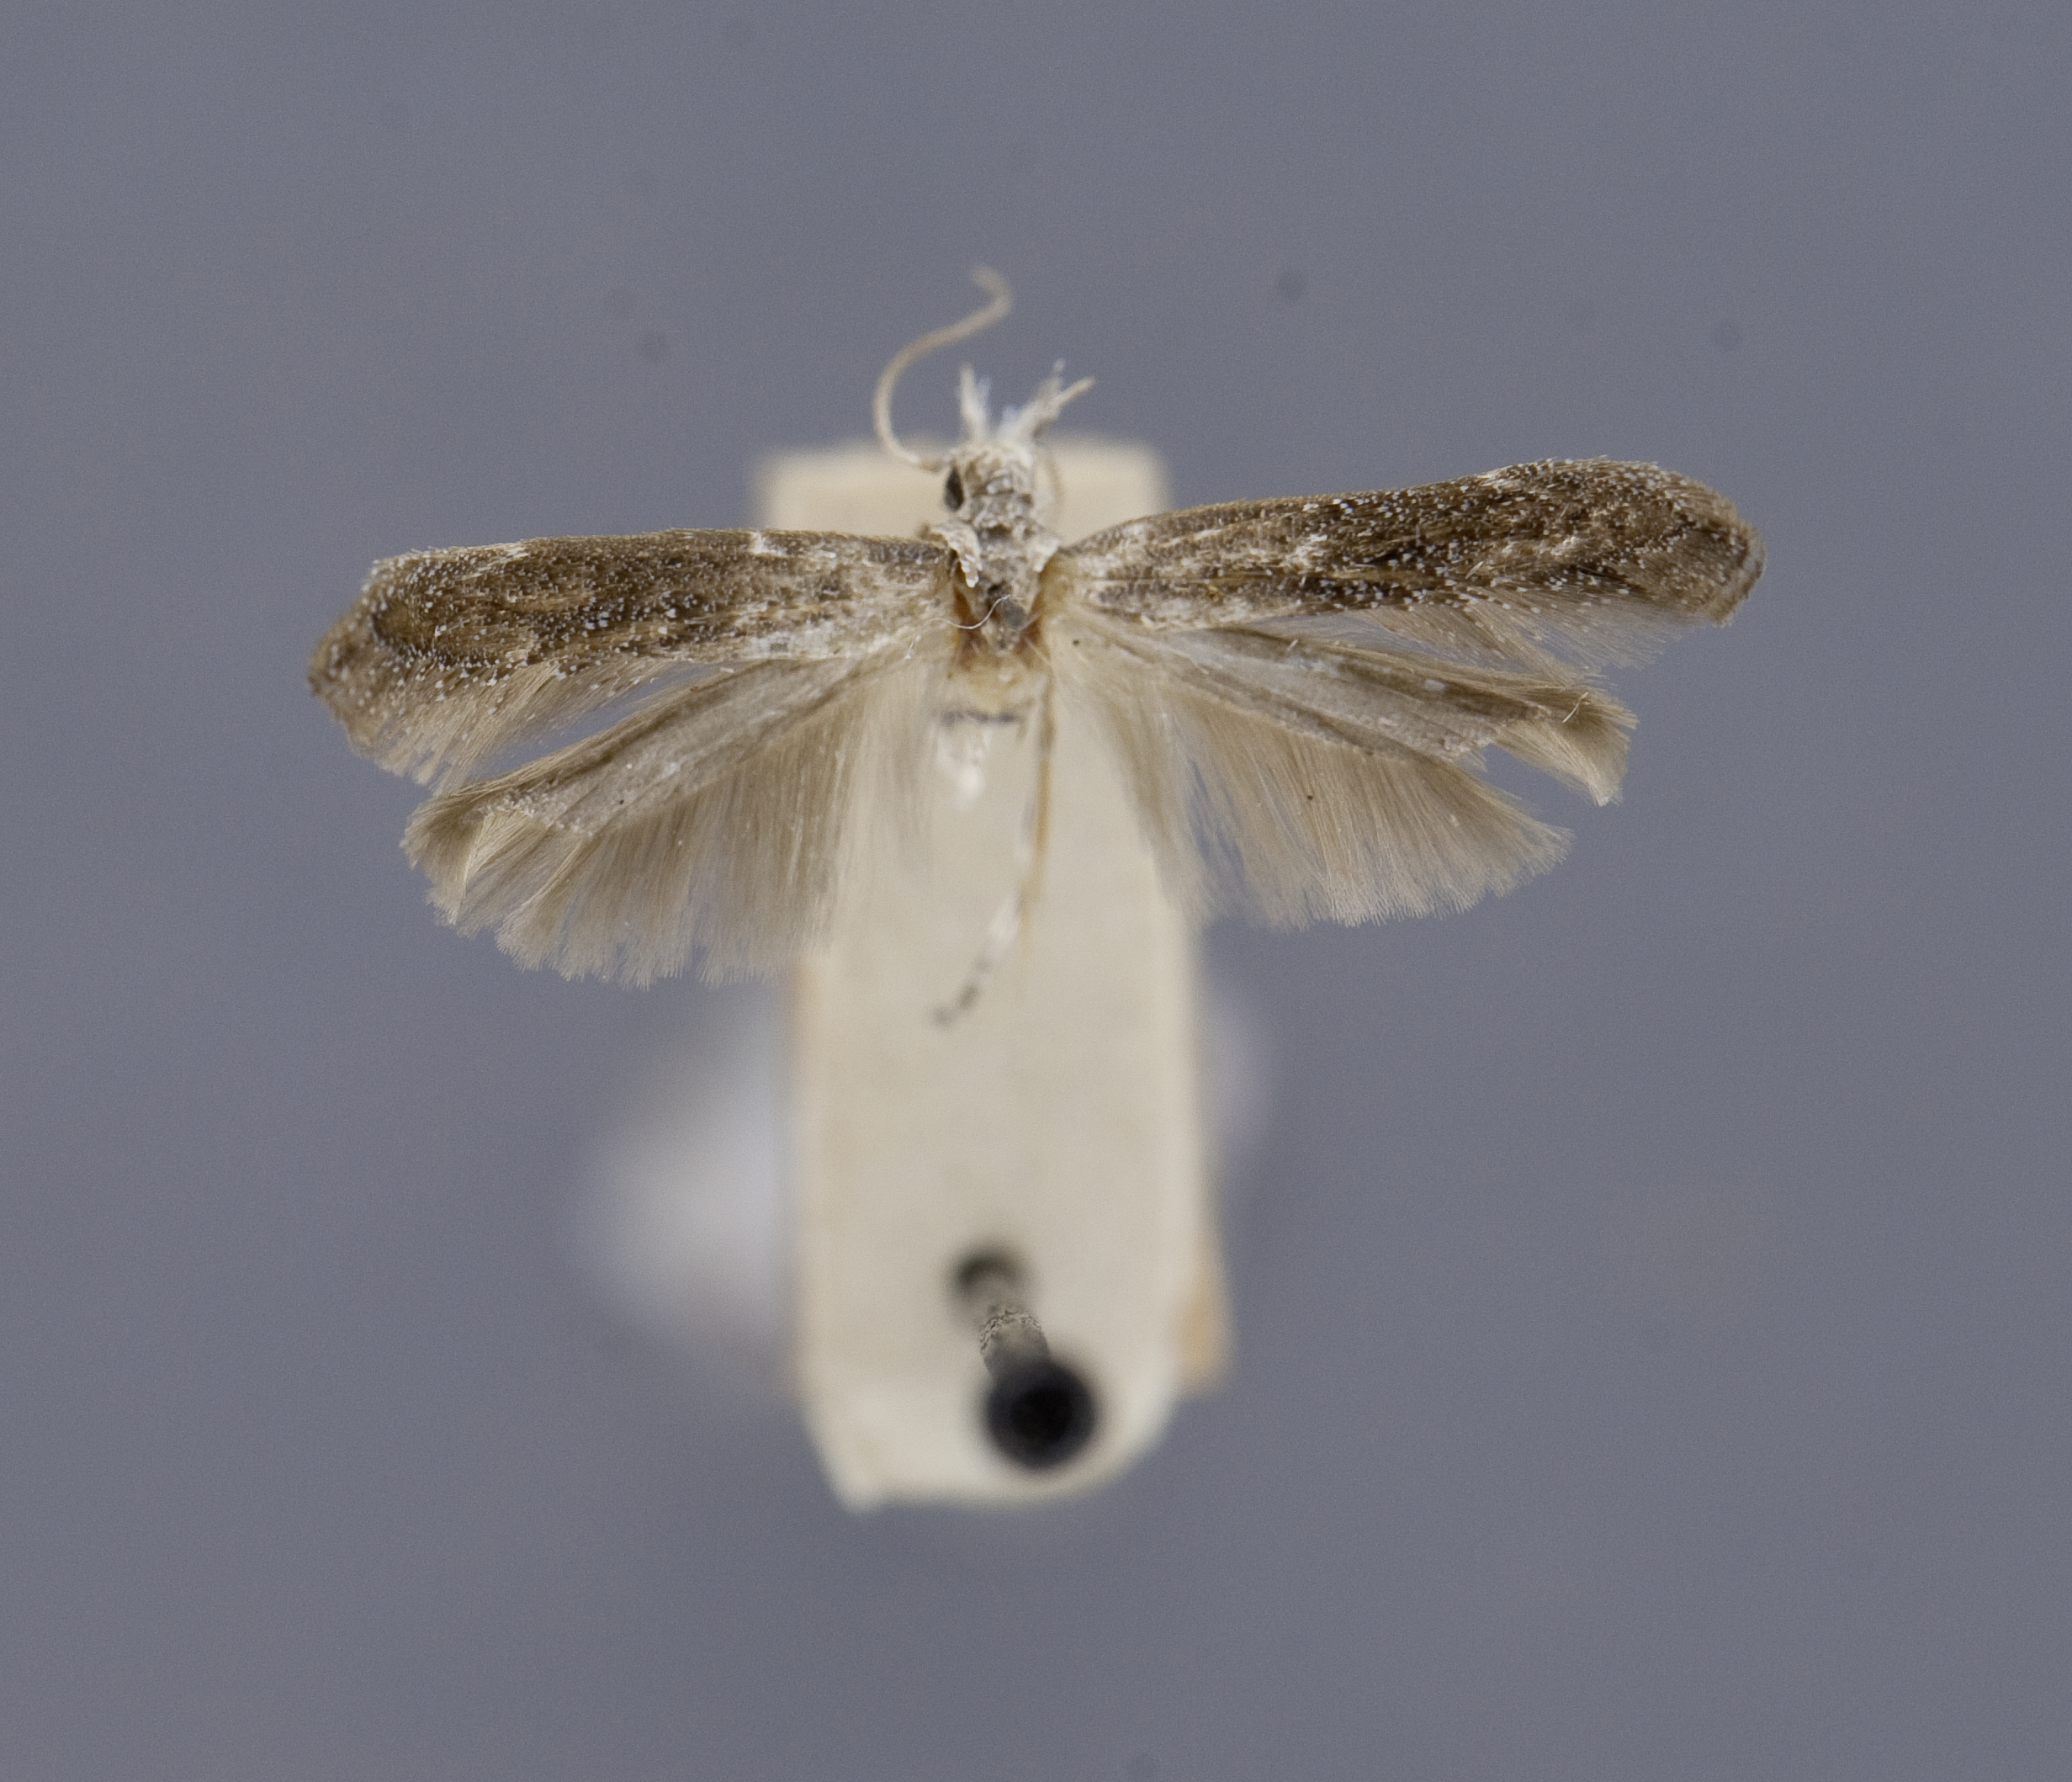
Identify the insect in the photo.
Isophrictis similella
